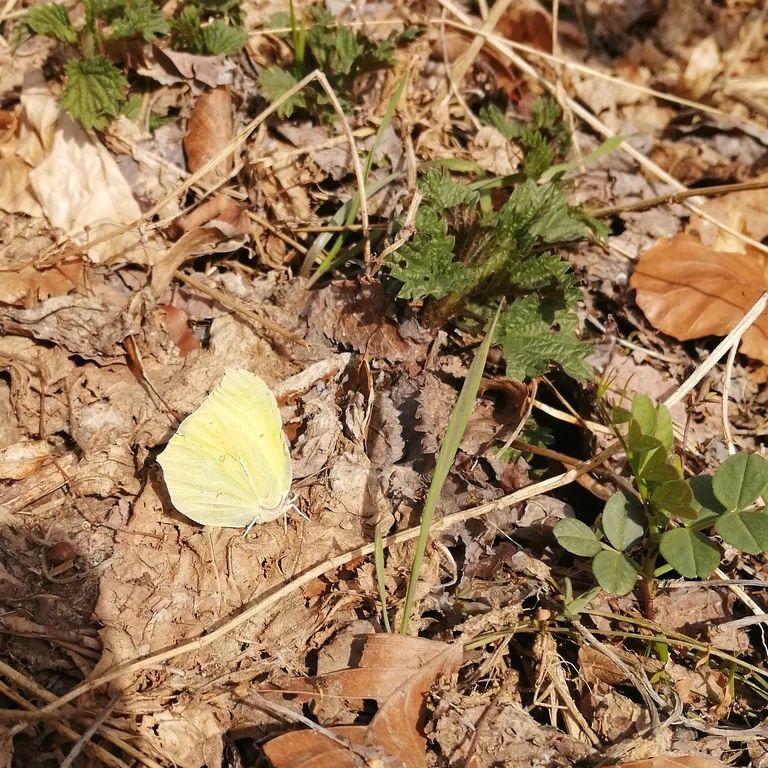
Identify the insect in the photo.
Gonepteryx rhamni
